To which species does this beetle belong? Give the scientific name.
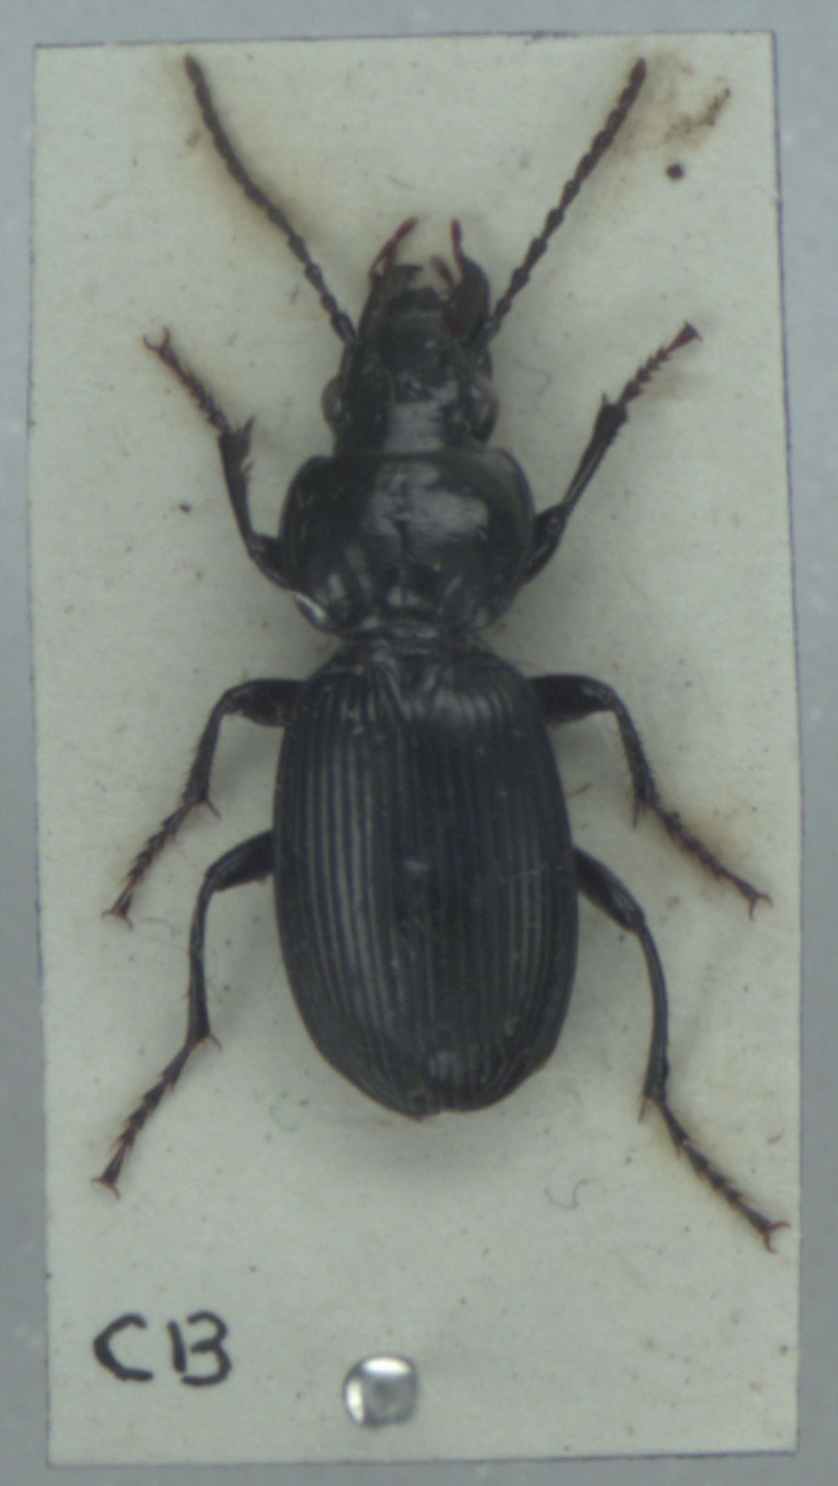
Pterostichus madidus
